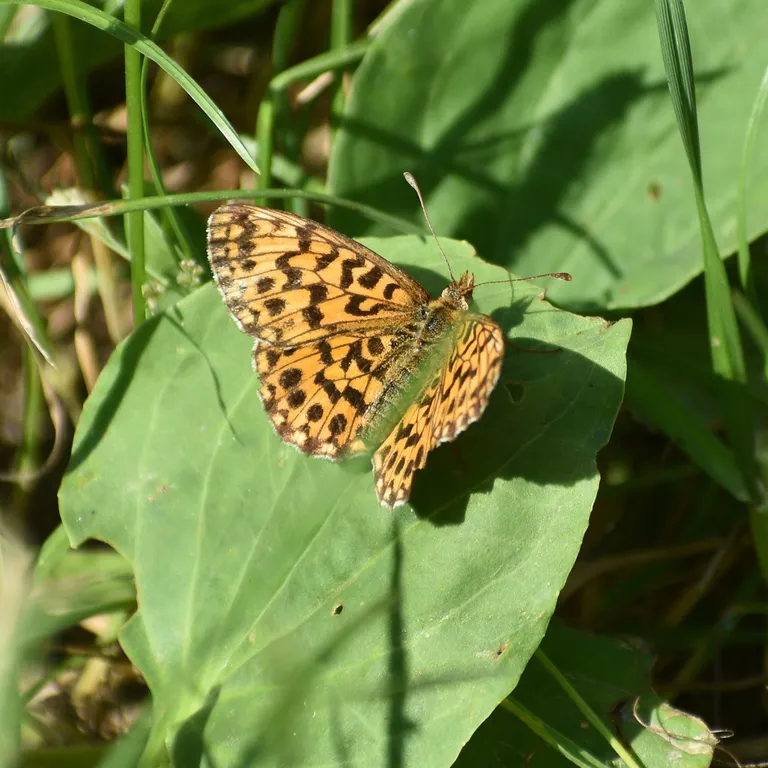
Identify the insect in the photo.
Boloria dia
